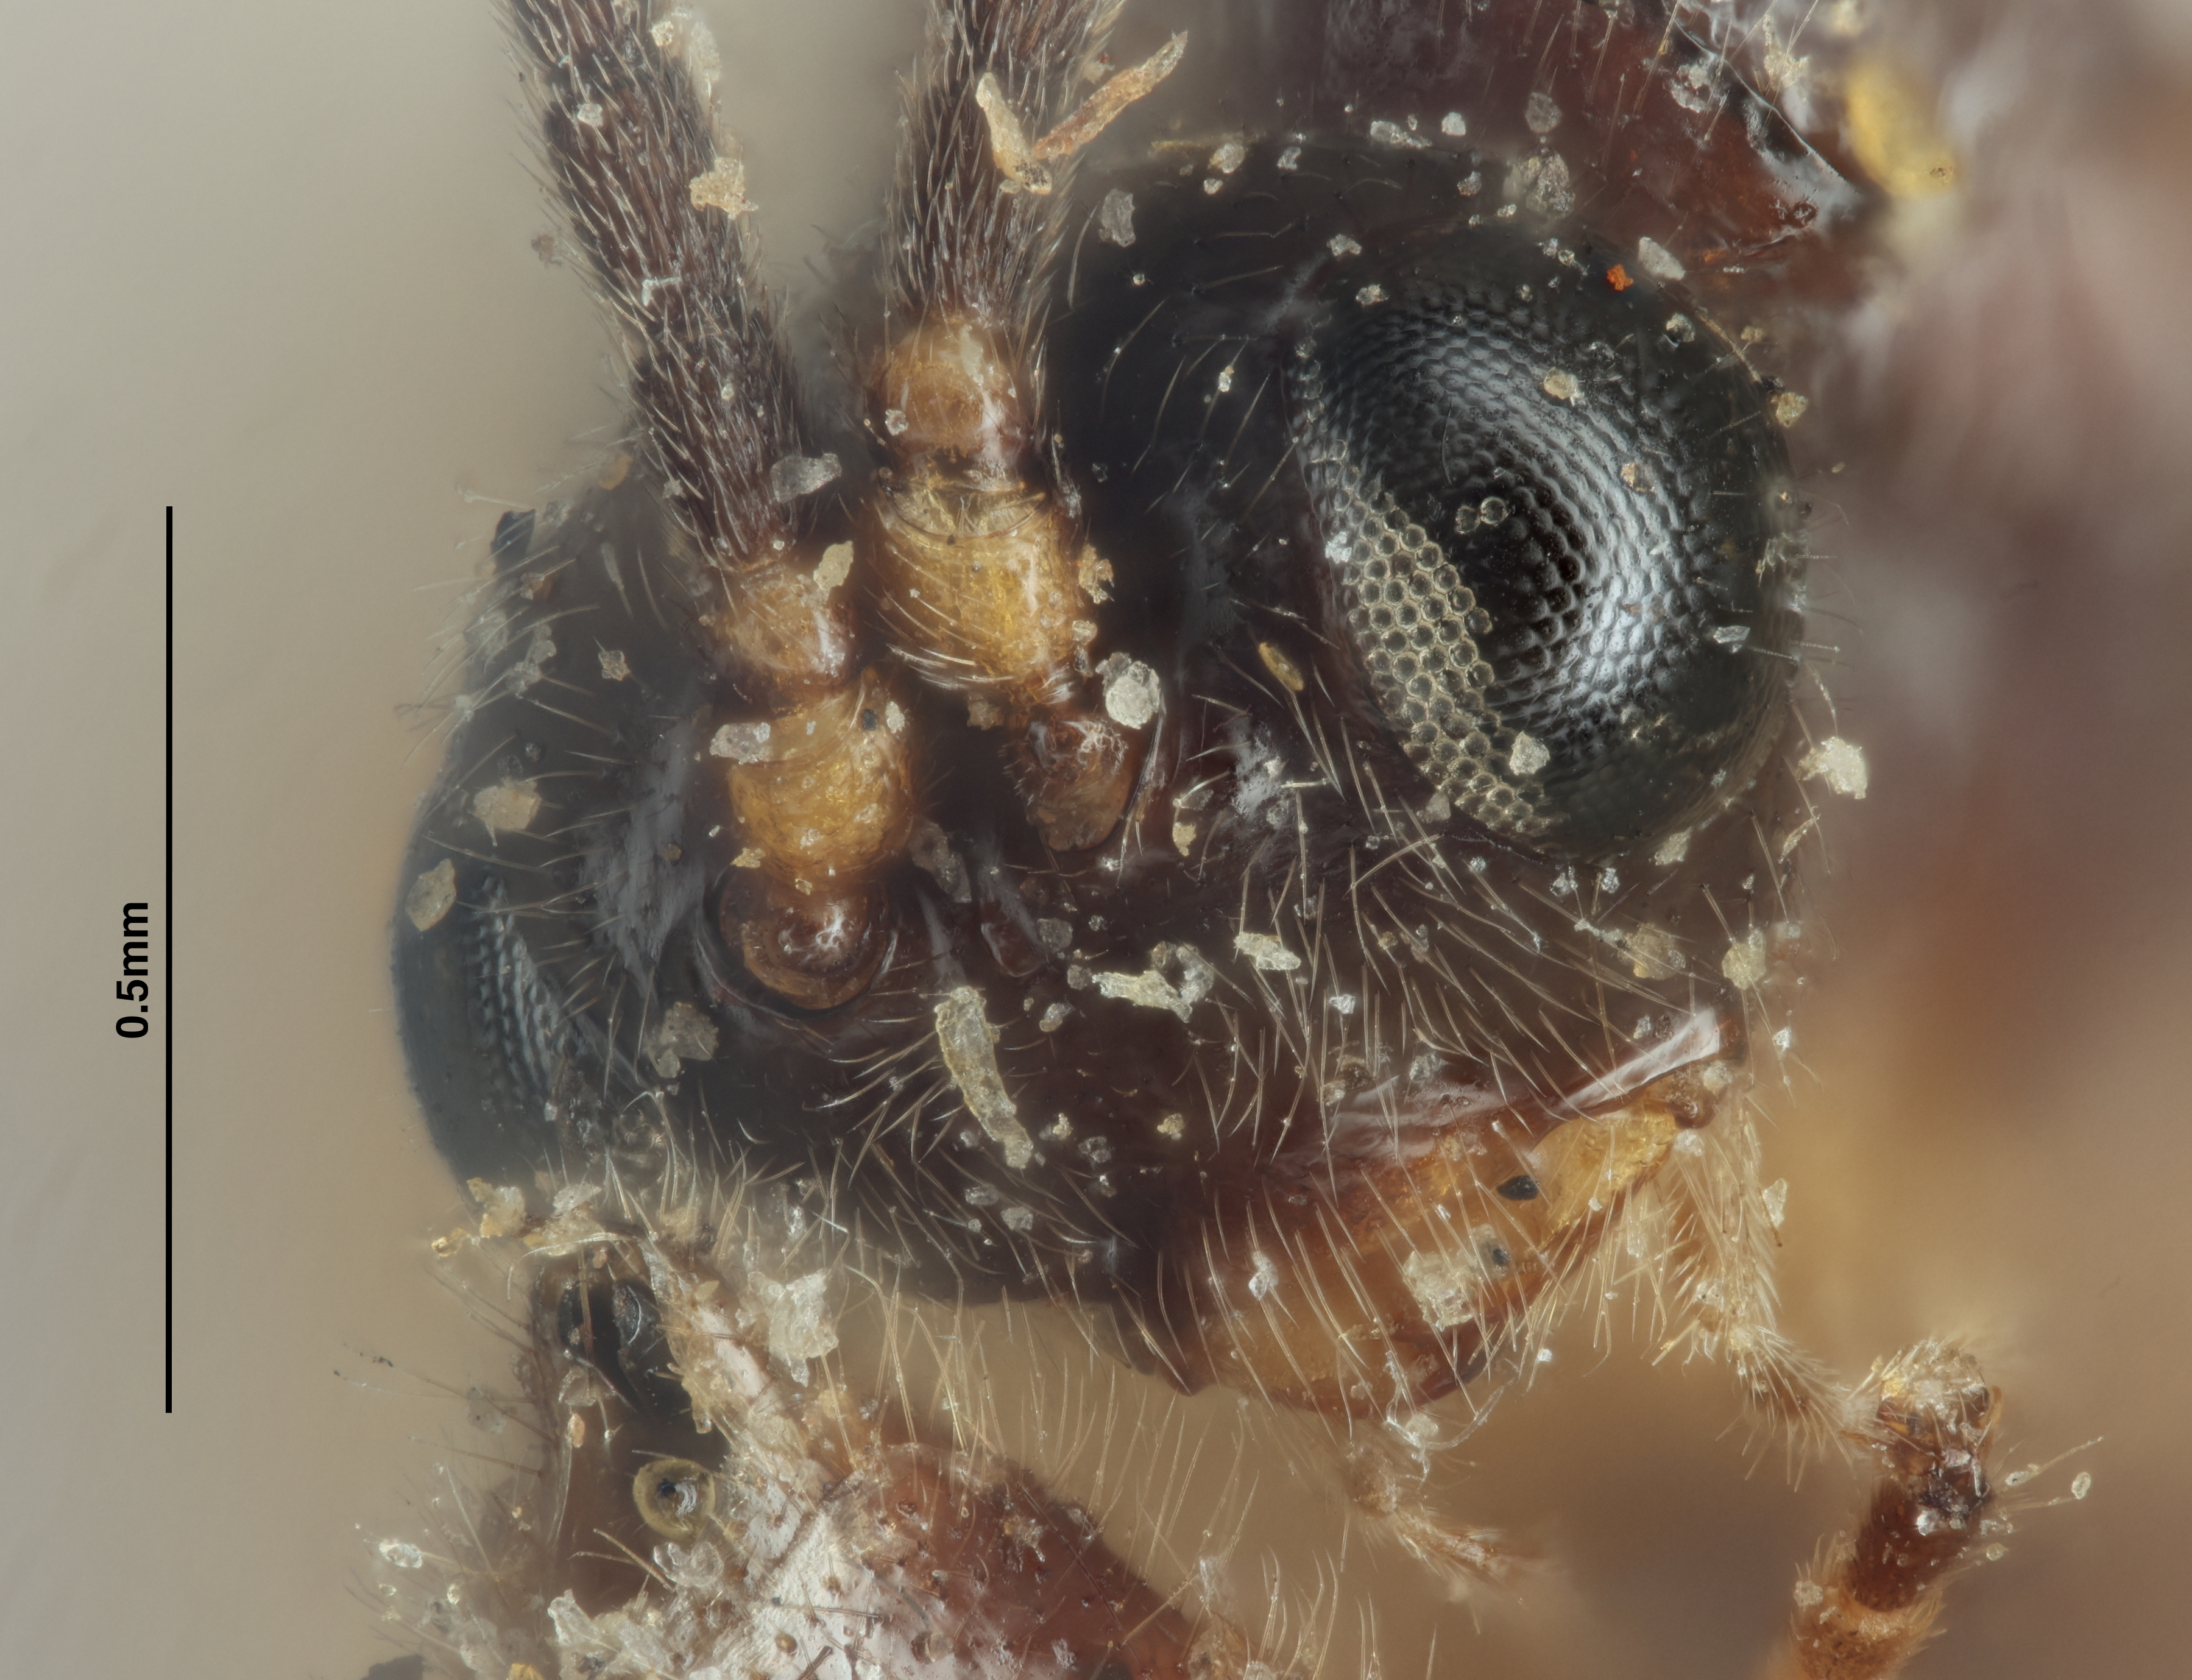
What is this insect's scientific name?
Pauesia tropicalis
